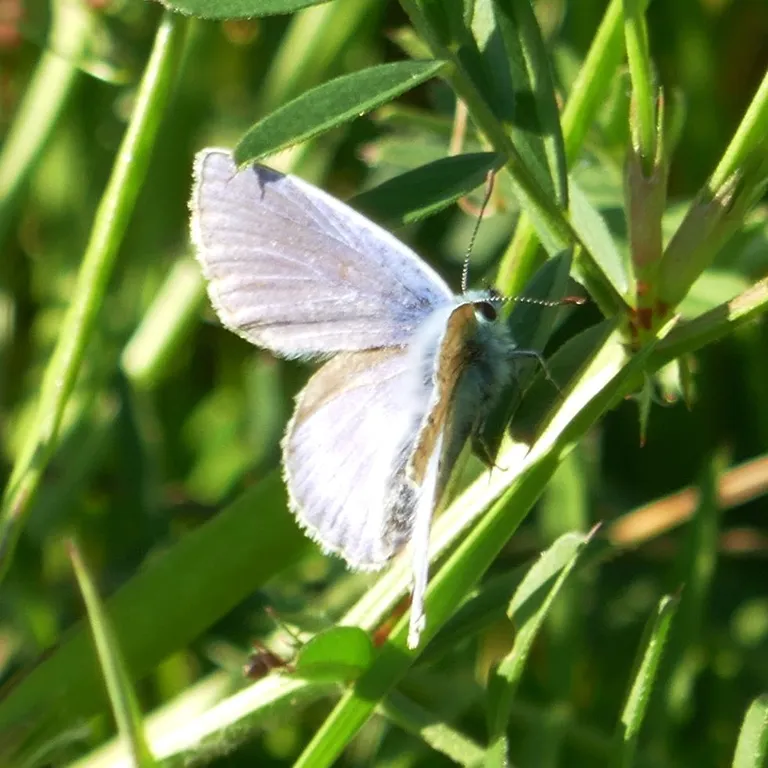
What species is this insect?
Polyommatus icarus
